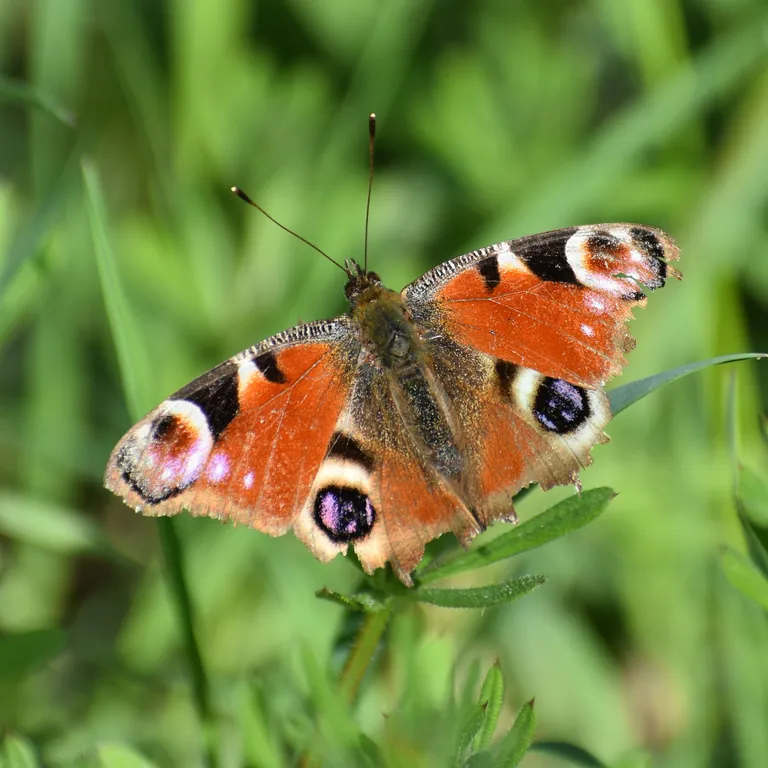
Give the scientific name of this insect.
Aglais io
